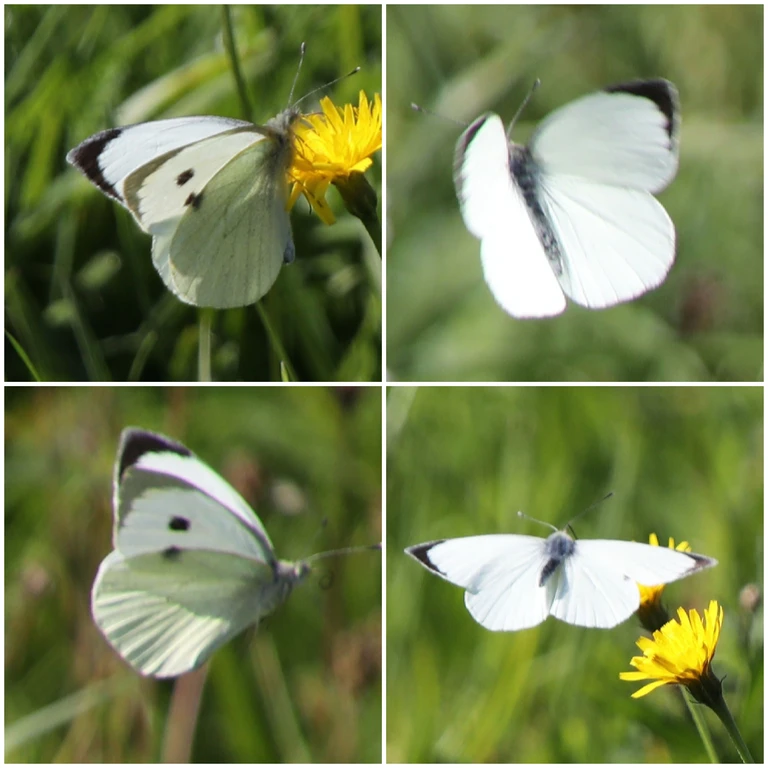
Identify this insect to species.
Pieris brassicae
